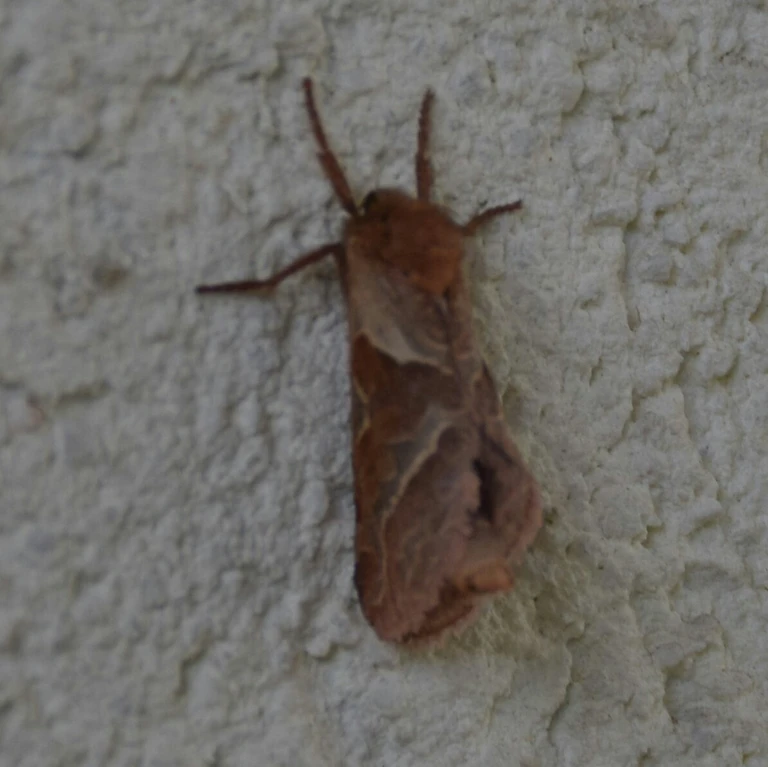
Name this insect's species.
Triodia sylvina
